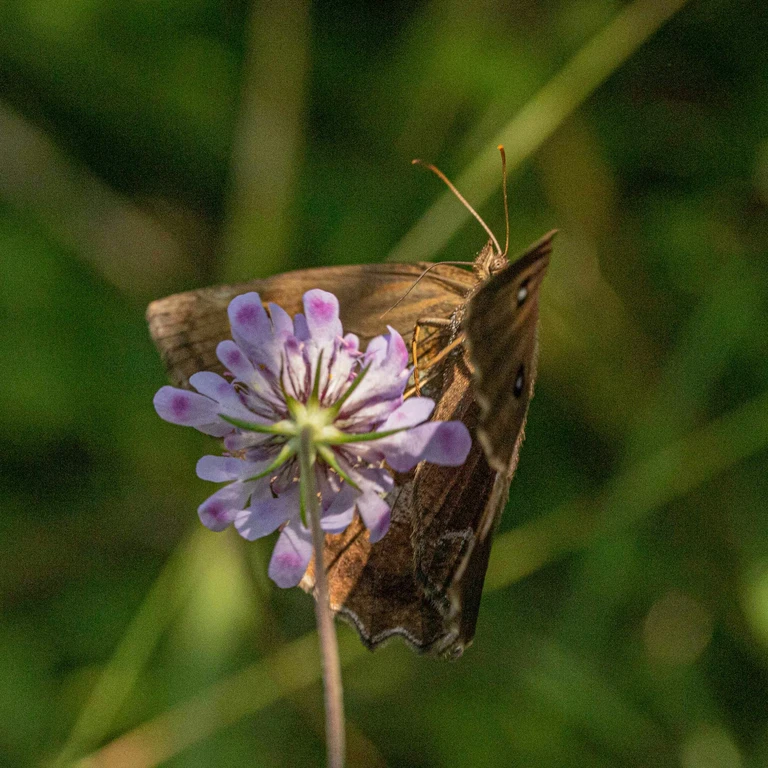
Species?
Minois dryas
